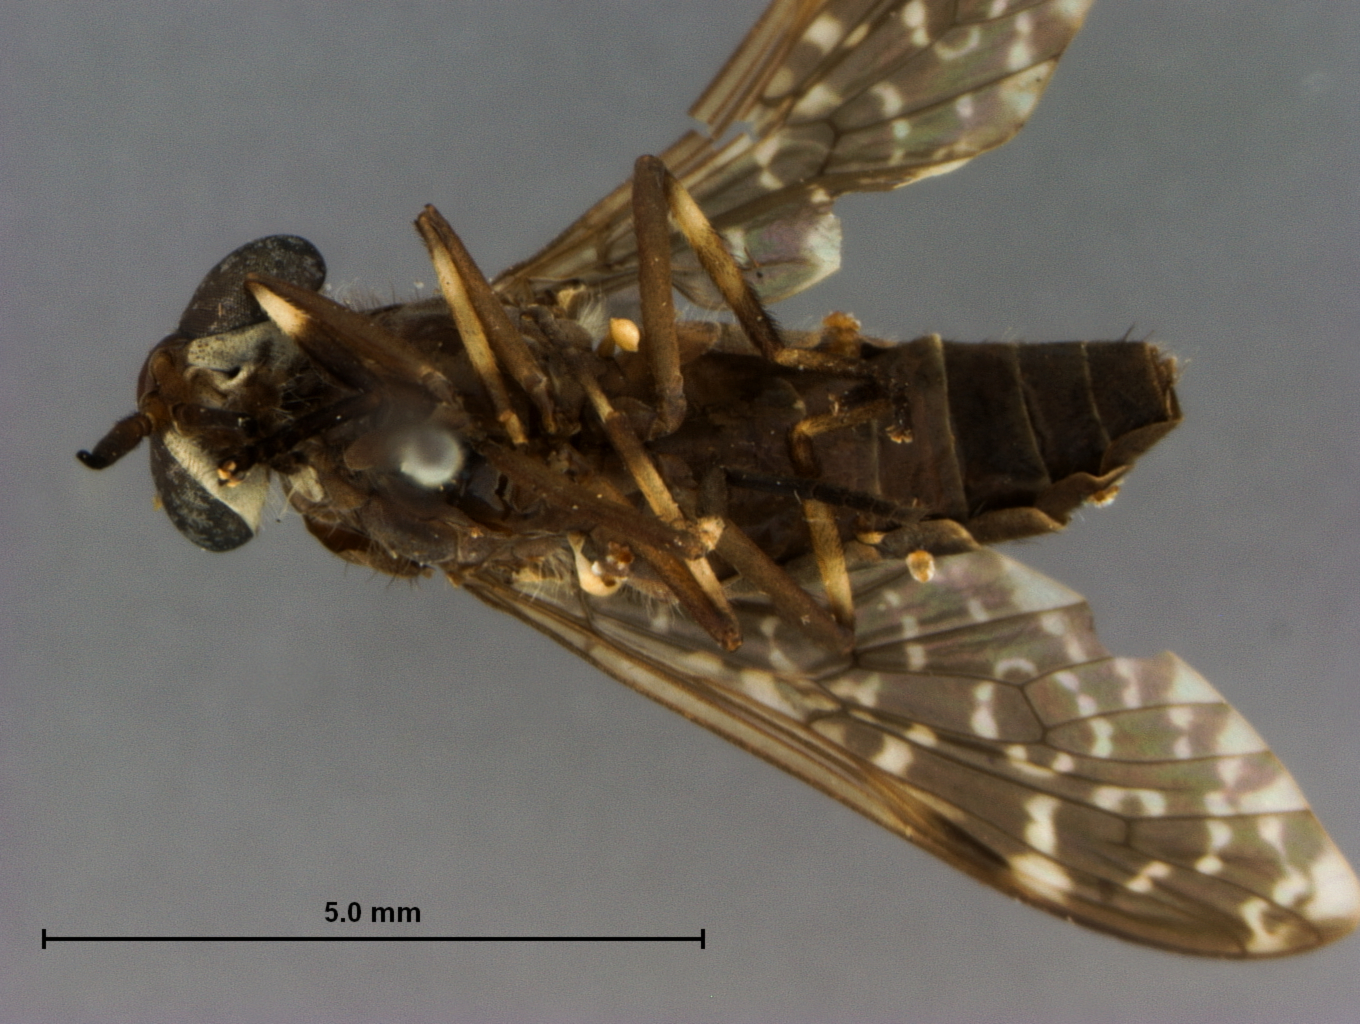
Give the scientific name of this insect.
Chrysozona monticola (also Haematopota monticola)
